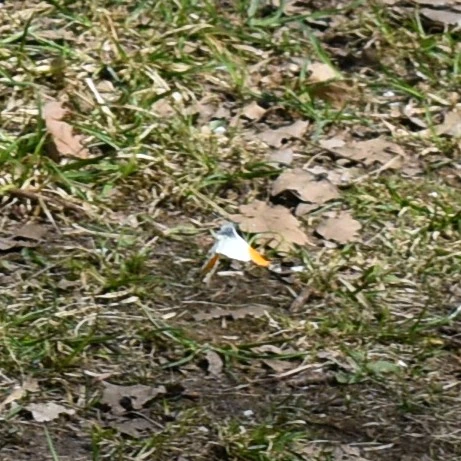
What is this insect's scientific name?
Anthocharis cardamines
